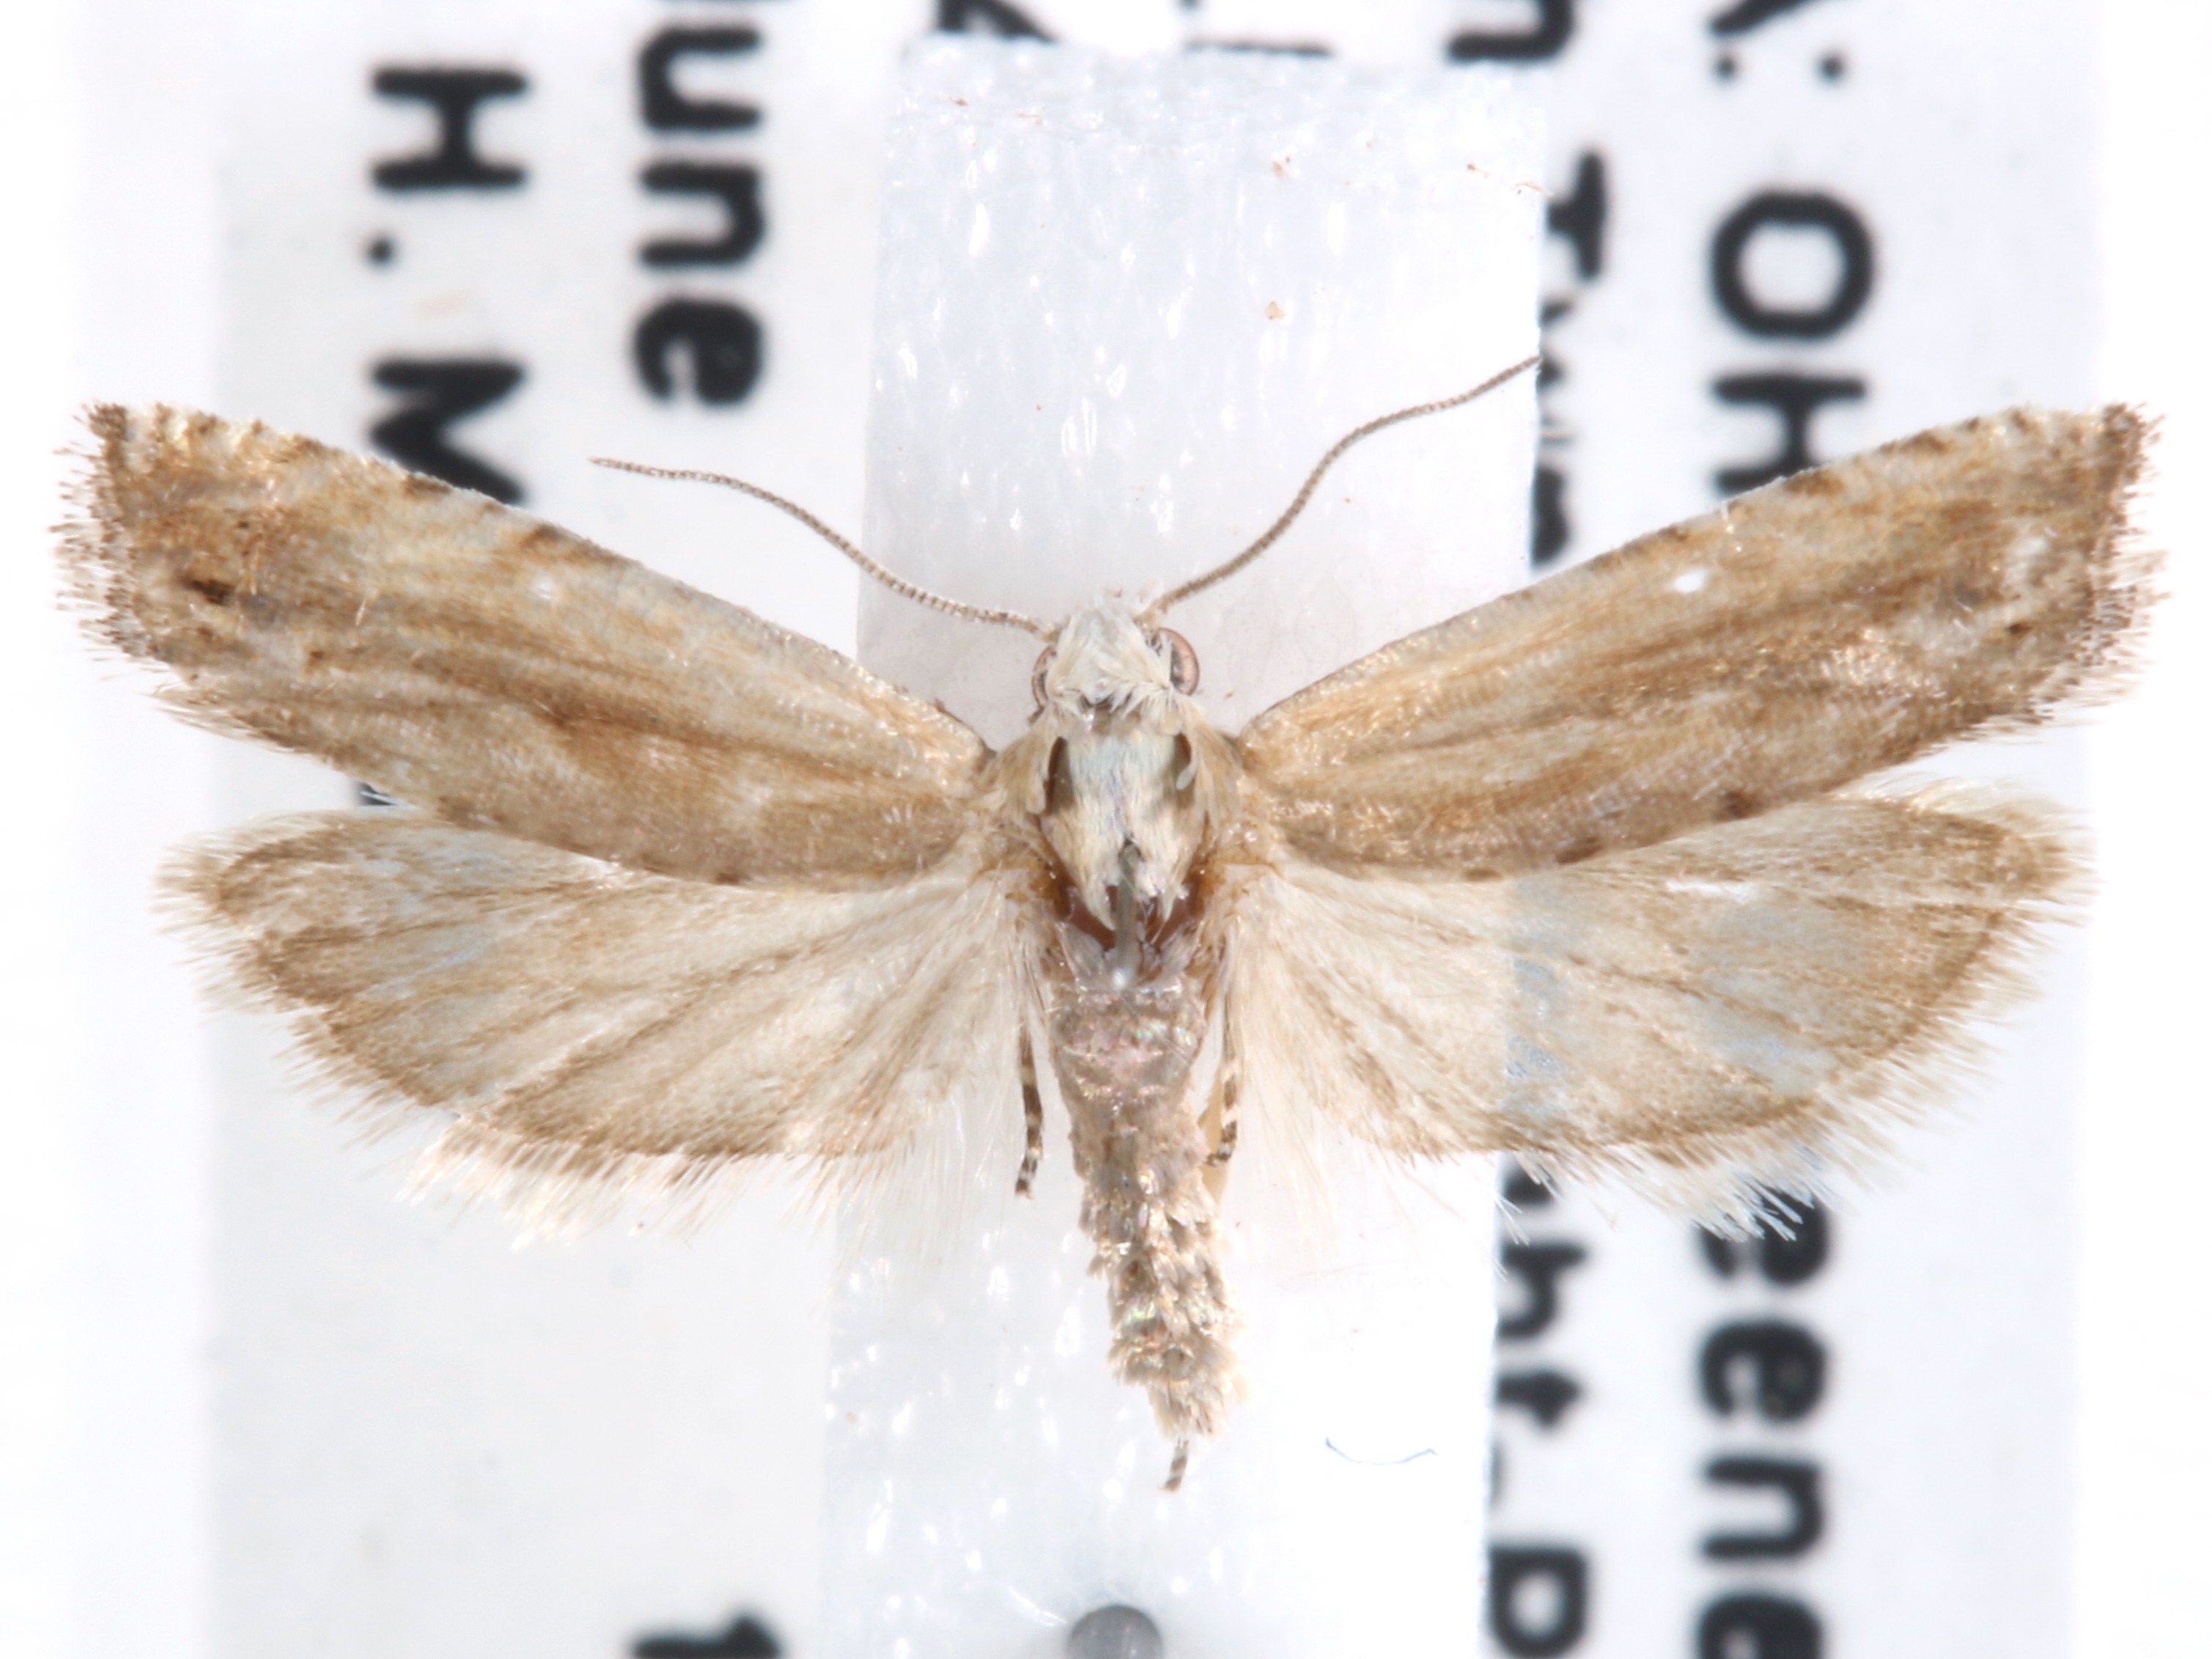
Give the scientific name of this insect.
Eucosma kiscana
